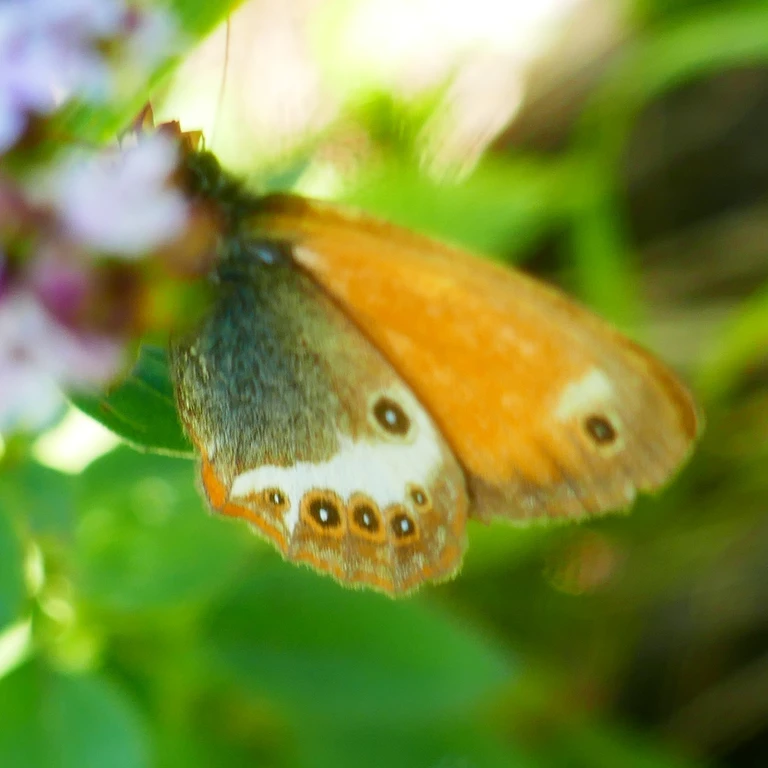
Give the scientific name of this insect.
Coenonympha arcania
